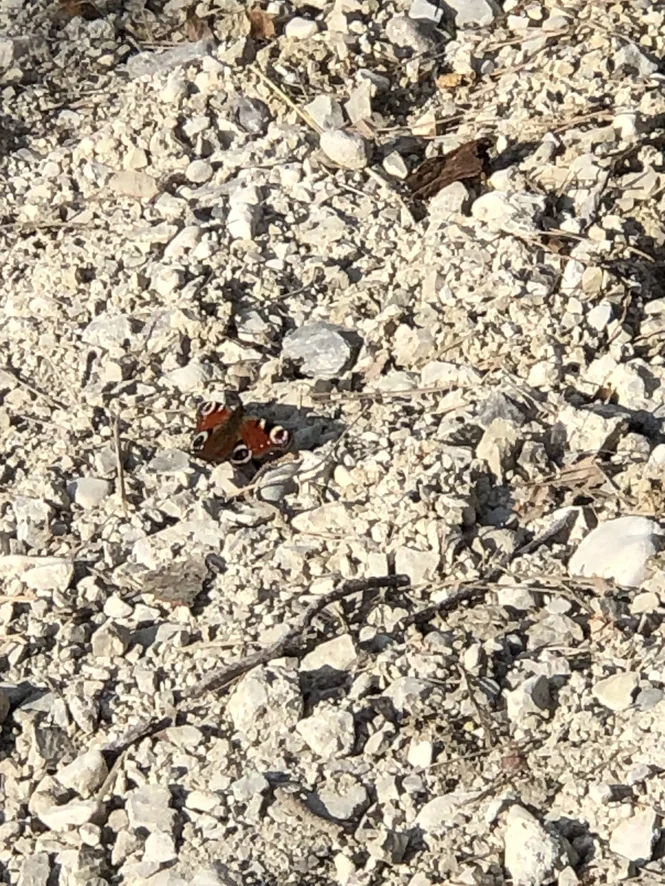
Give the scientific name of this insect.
Aglais io
